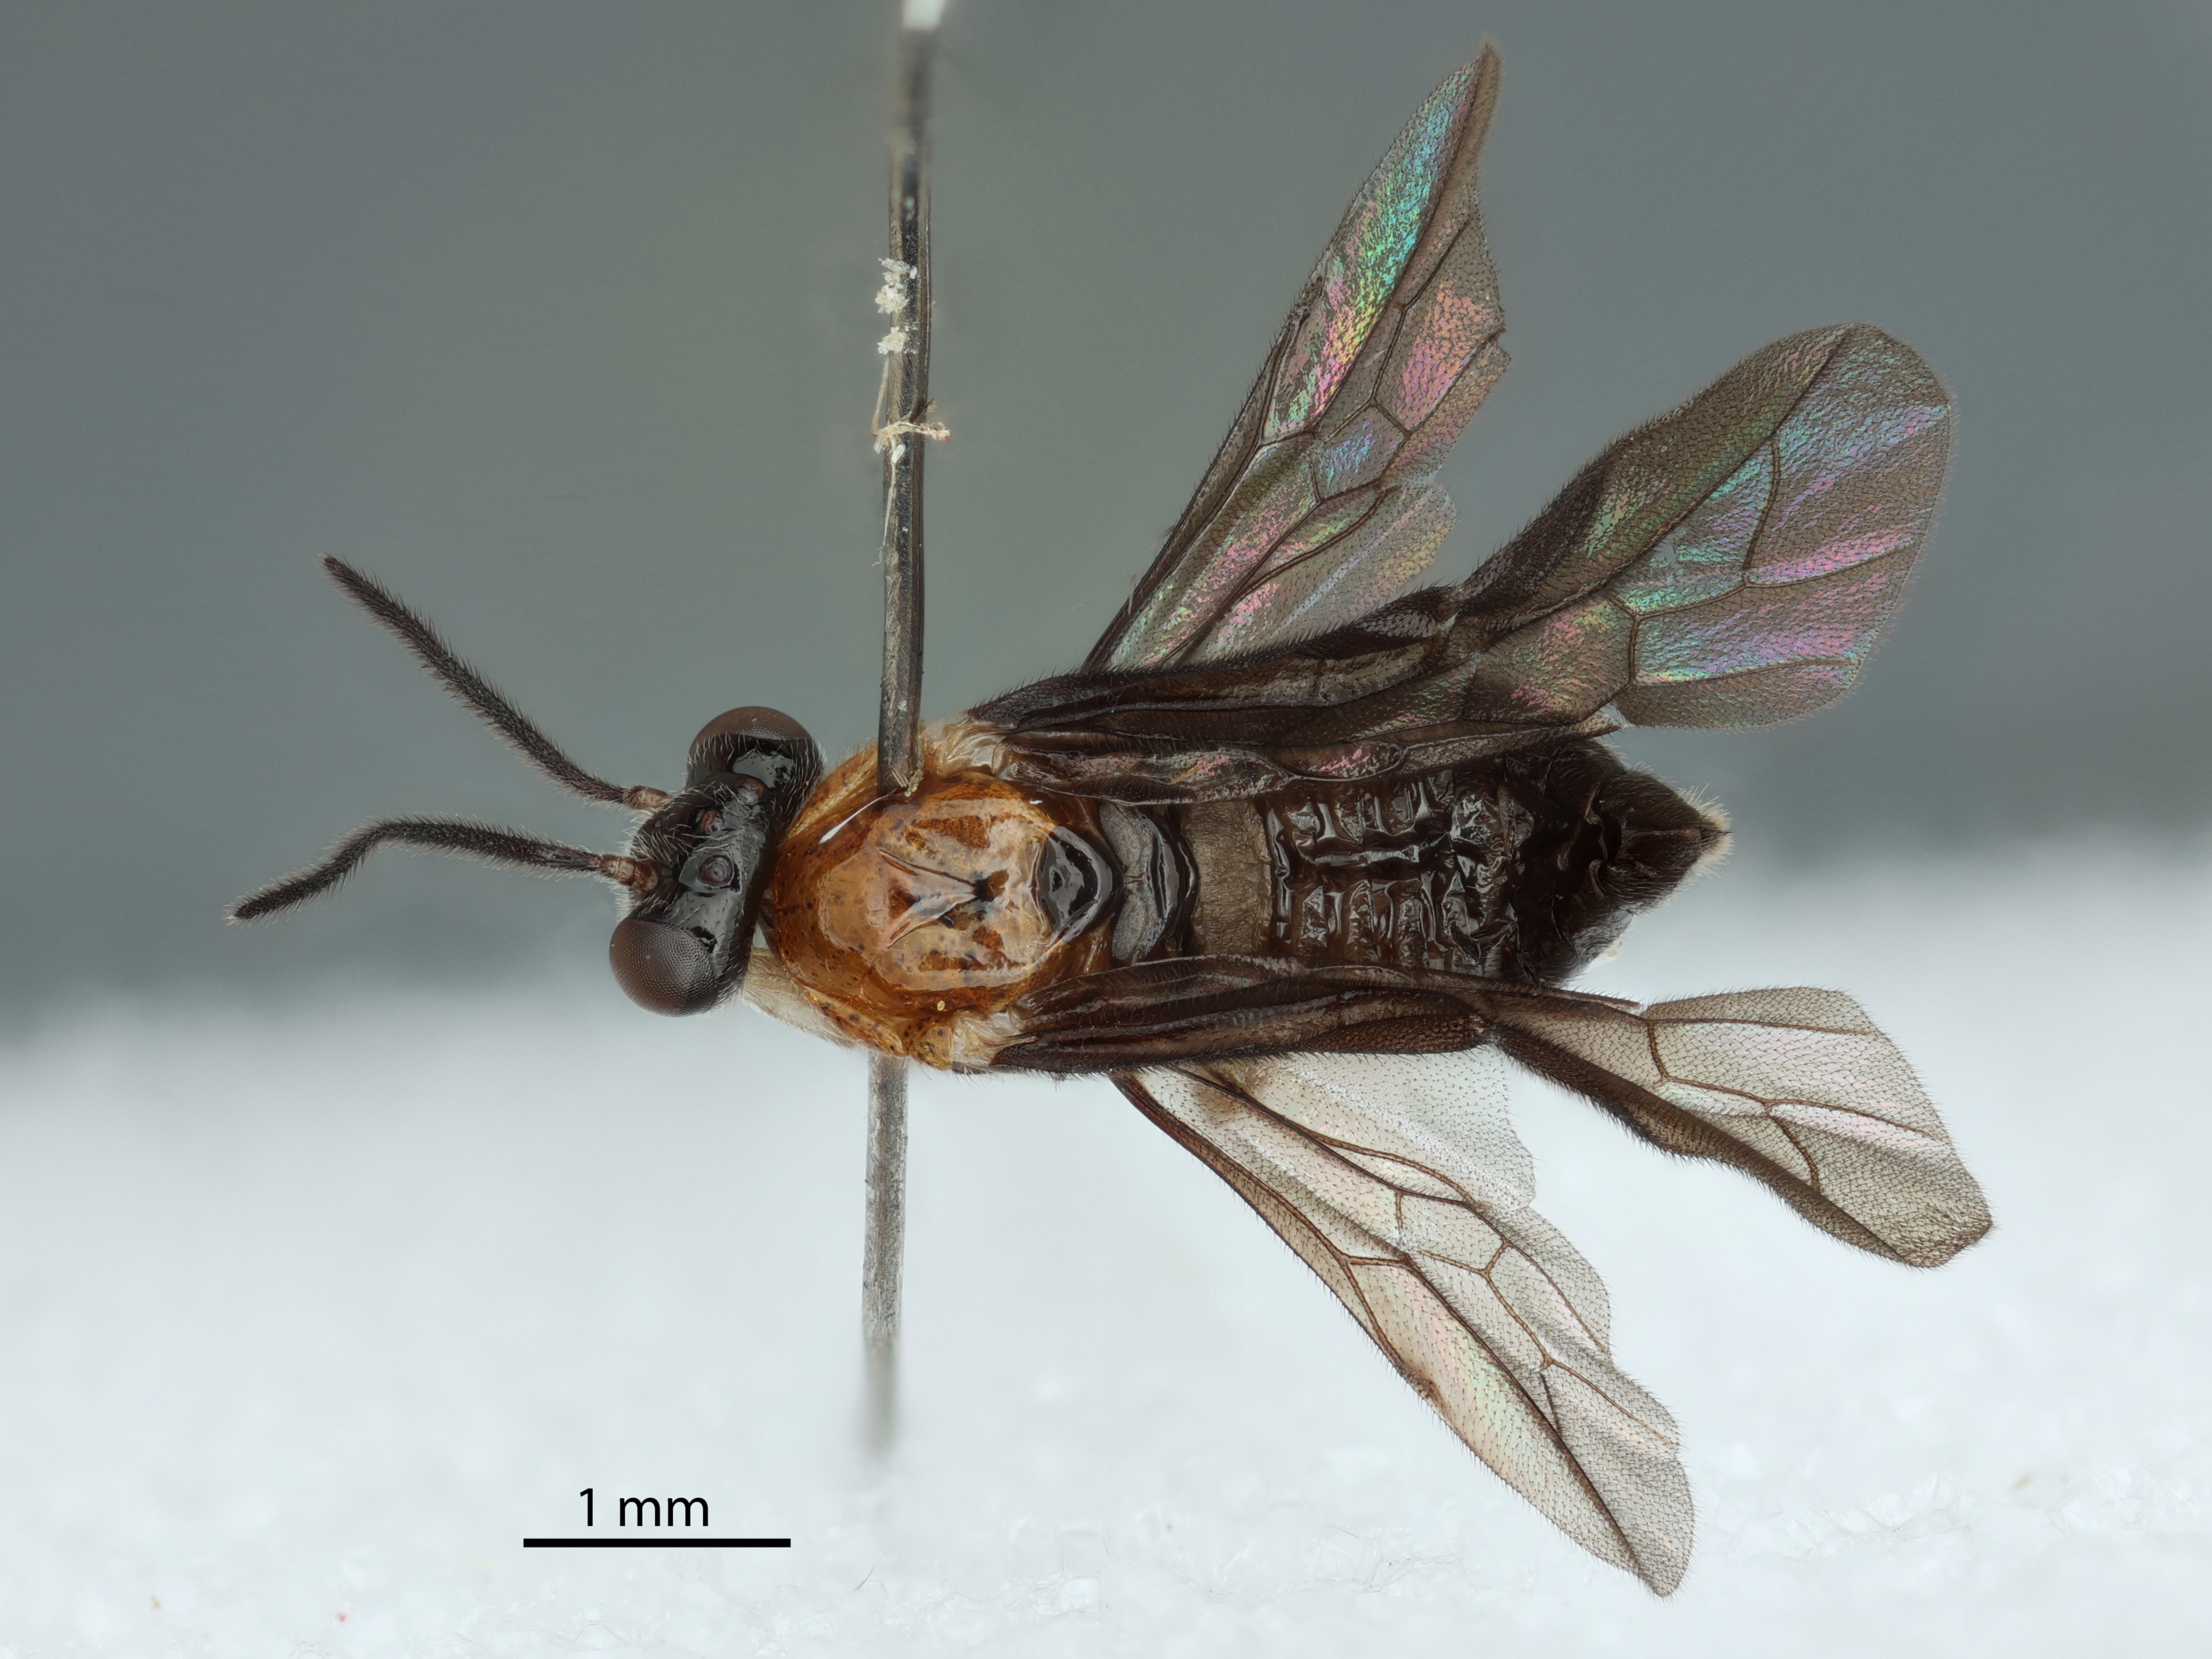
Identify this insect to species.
Atomacera josefernandezi
